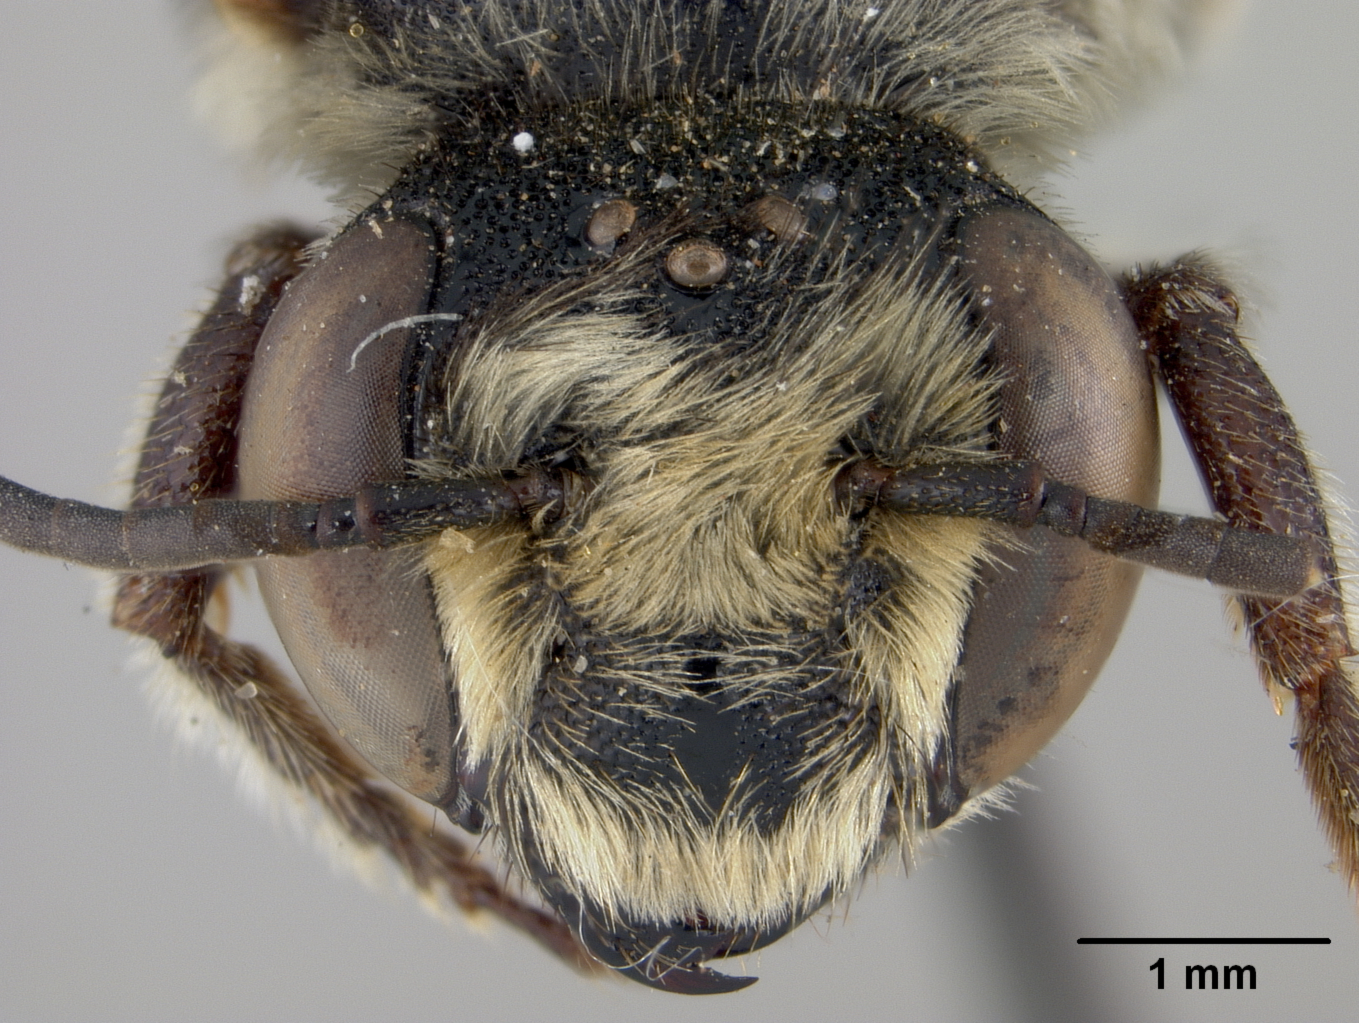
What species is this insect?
Megachile sejuncta
